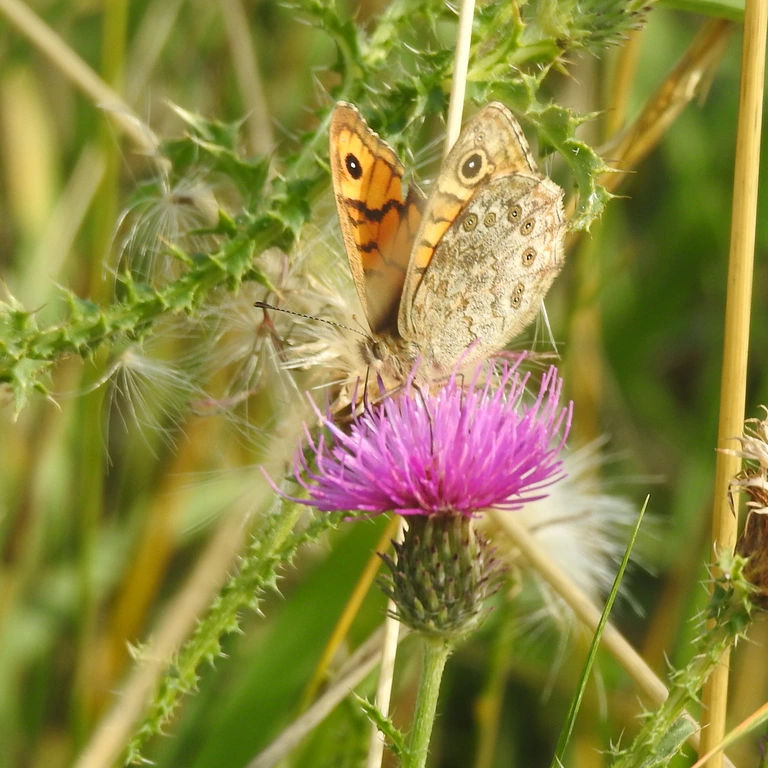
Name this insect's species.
Lasiommata megera (also Pararge megera)
